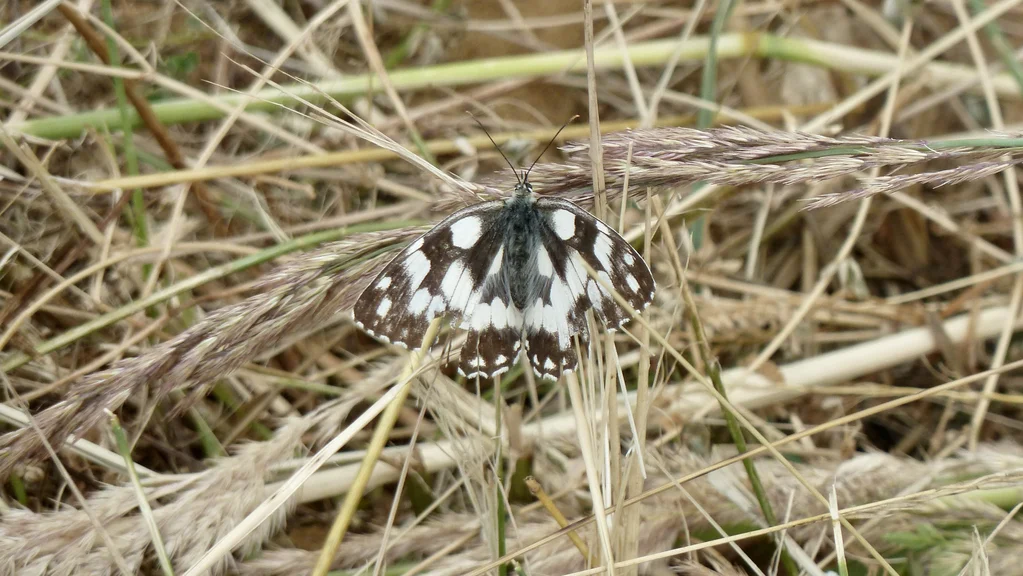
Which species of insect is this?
Melanargia galathea
